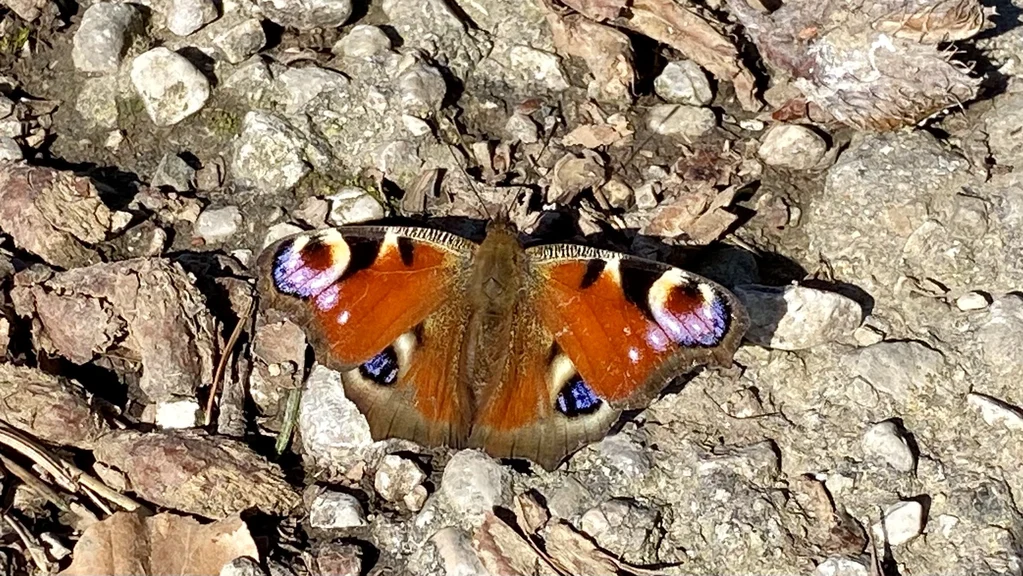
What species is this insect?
Aglais io
